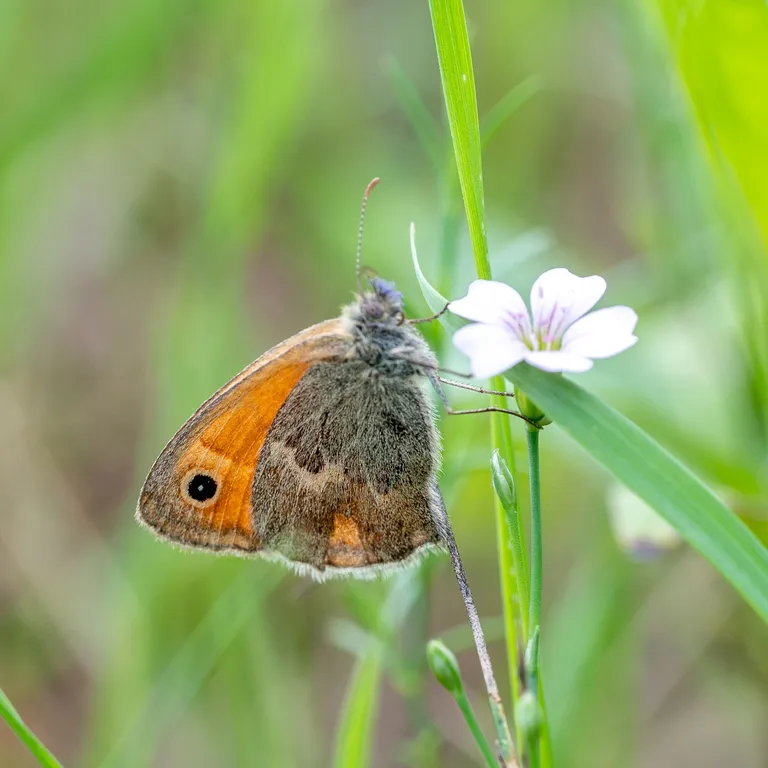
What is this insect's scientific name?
Coenonympha pamphilus
